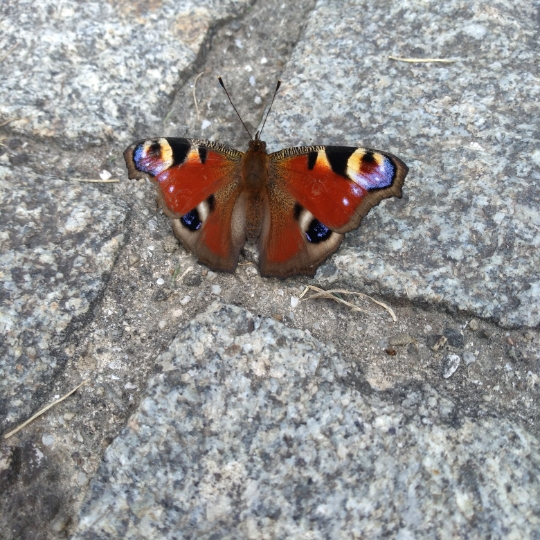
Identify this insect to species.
Aglais io
